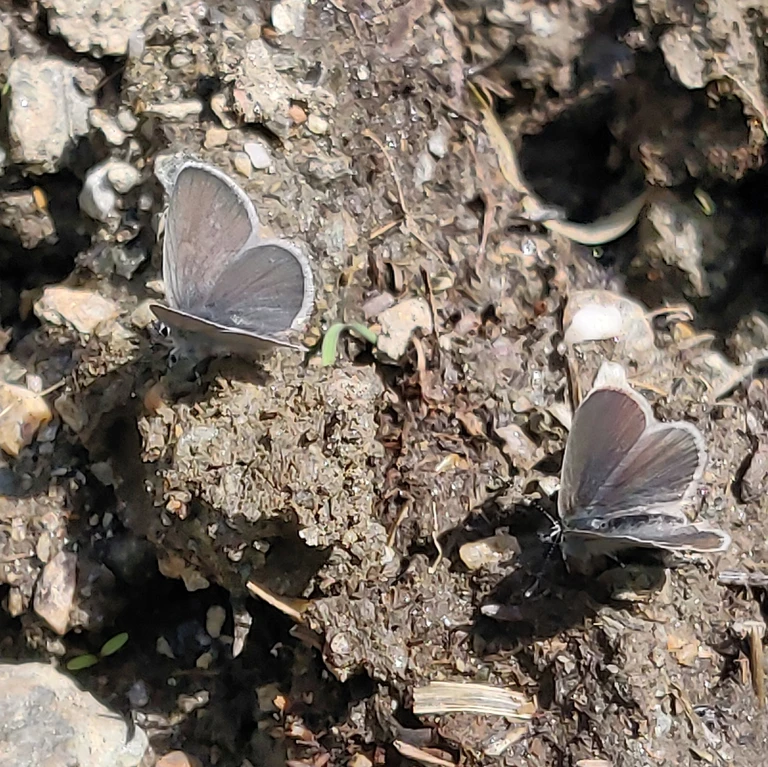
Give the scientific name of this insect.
Cupido minimus
